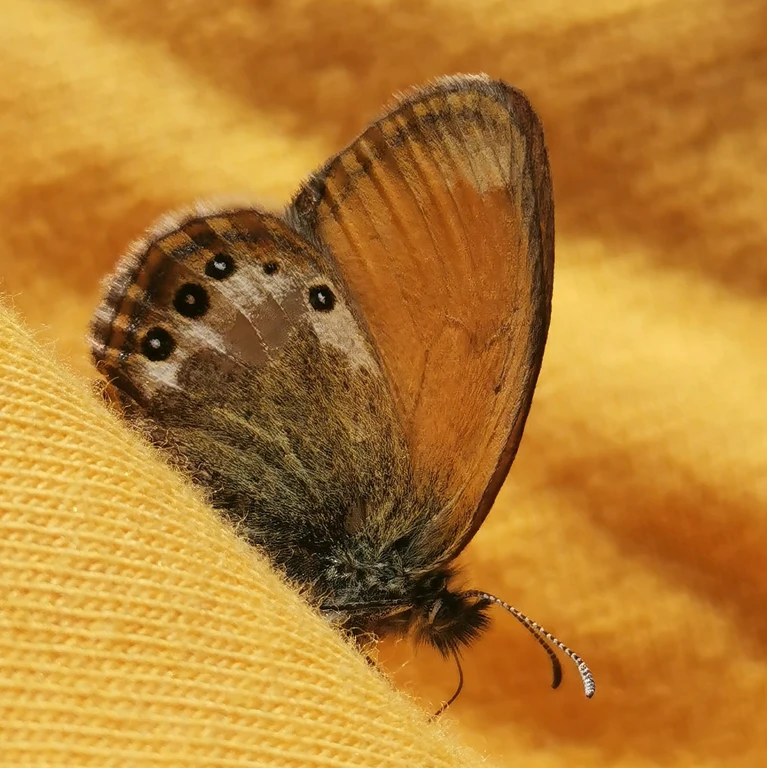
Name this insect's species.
Coenonympha gardetta
